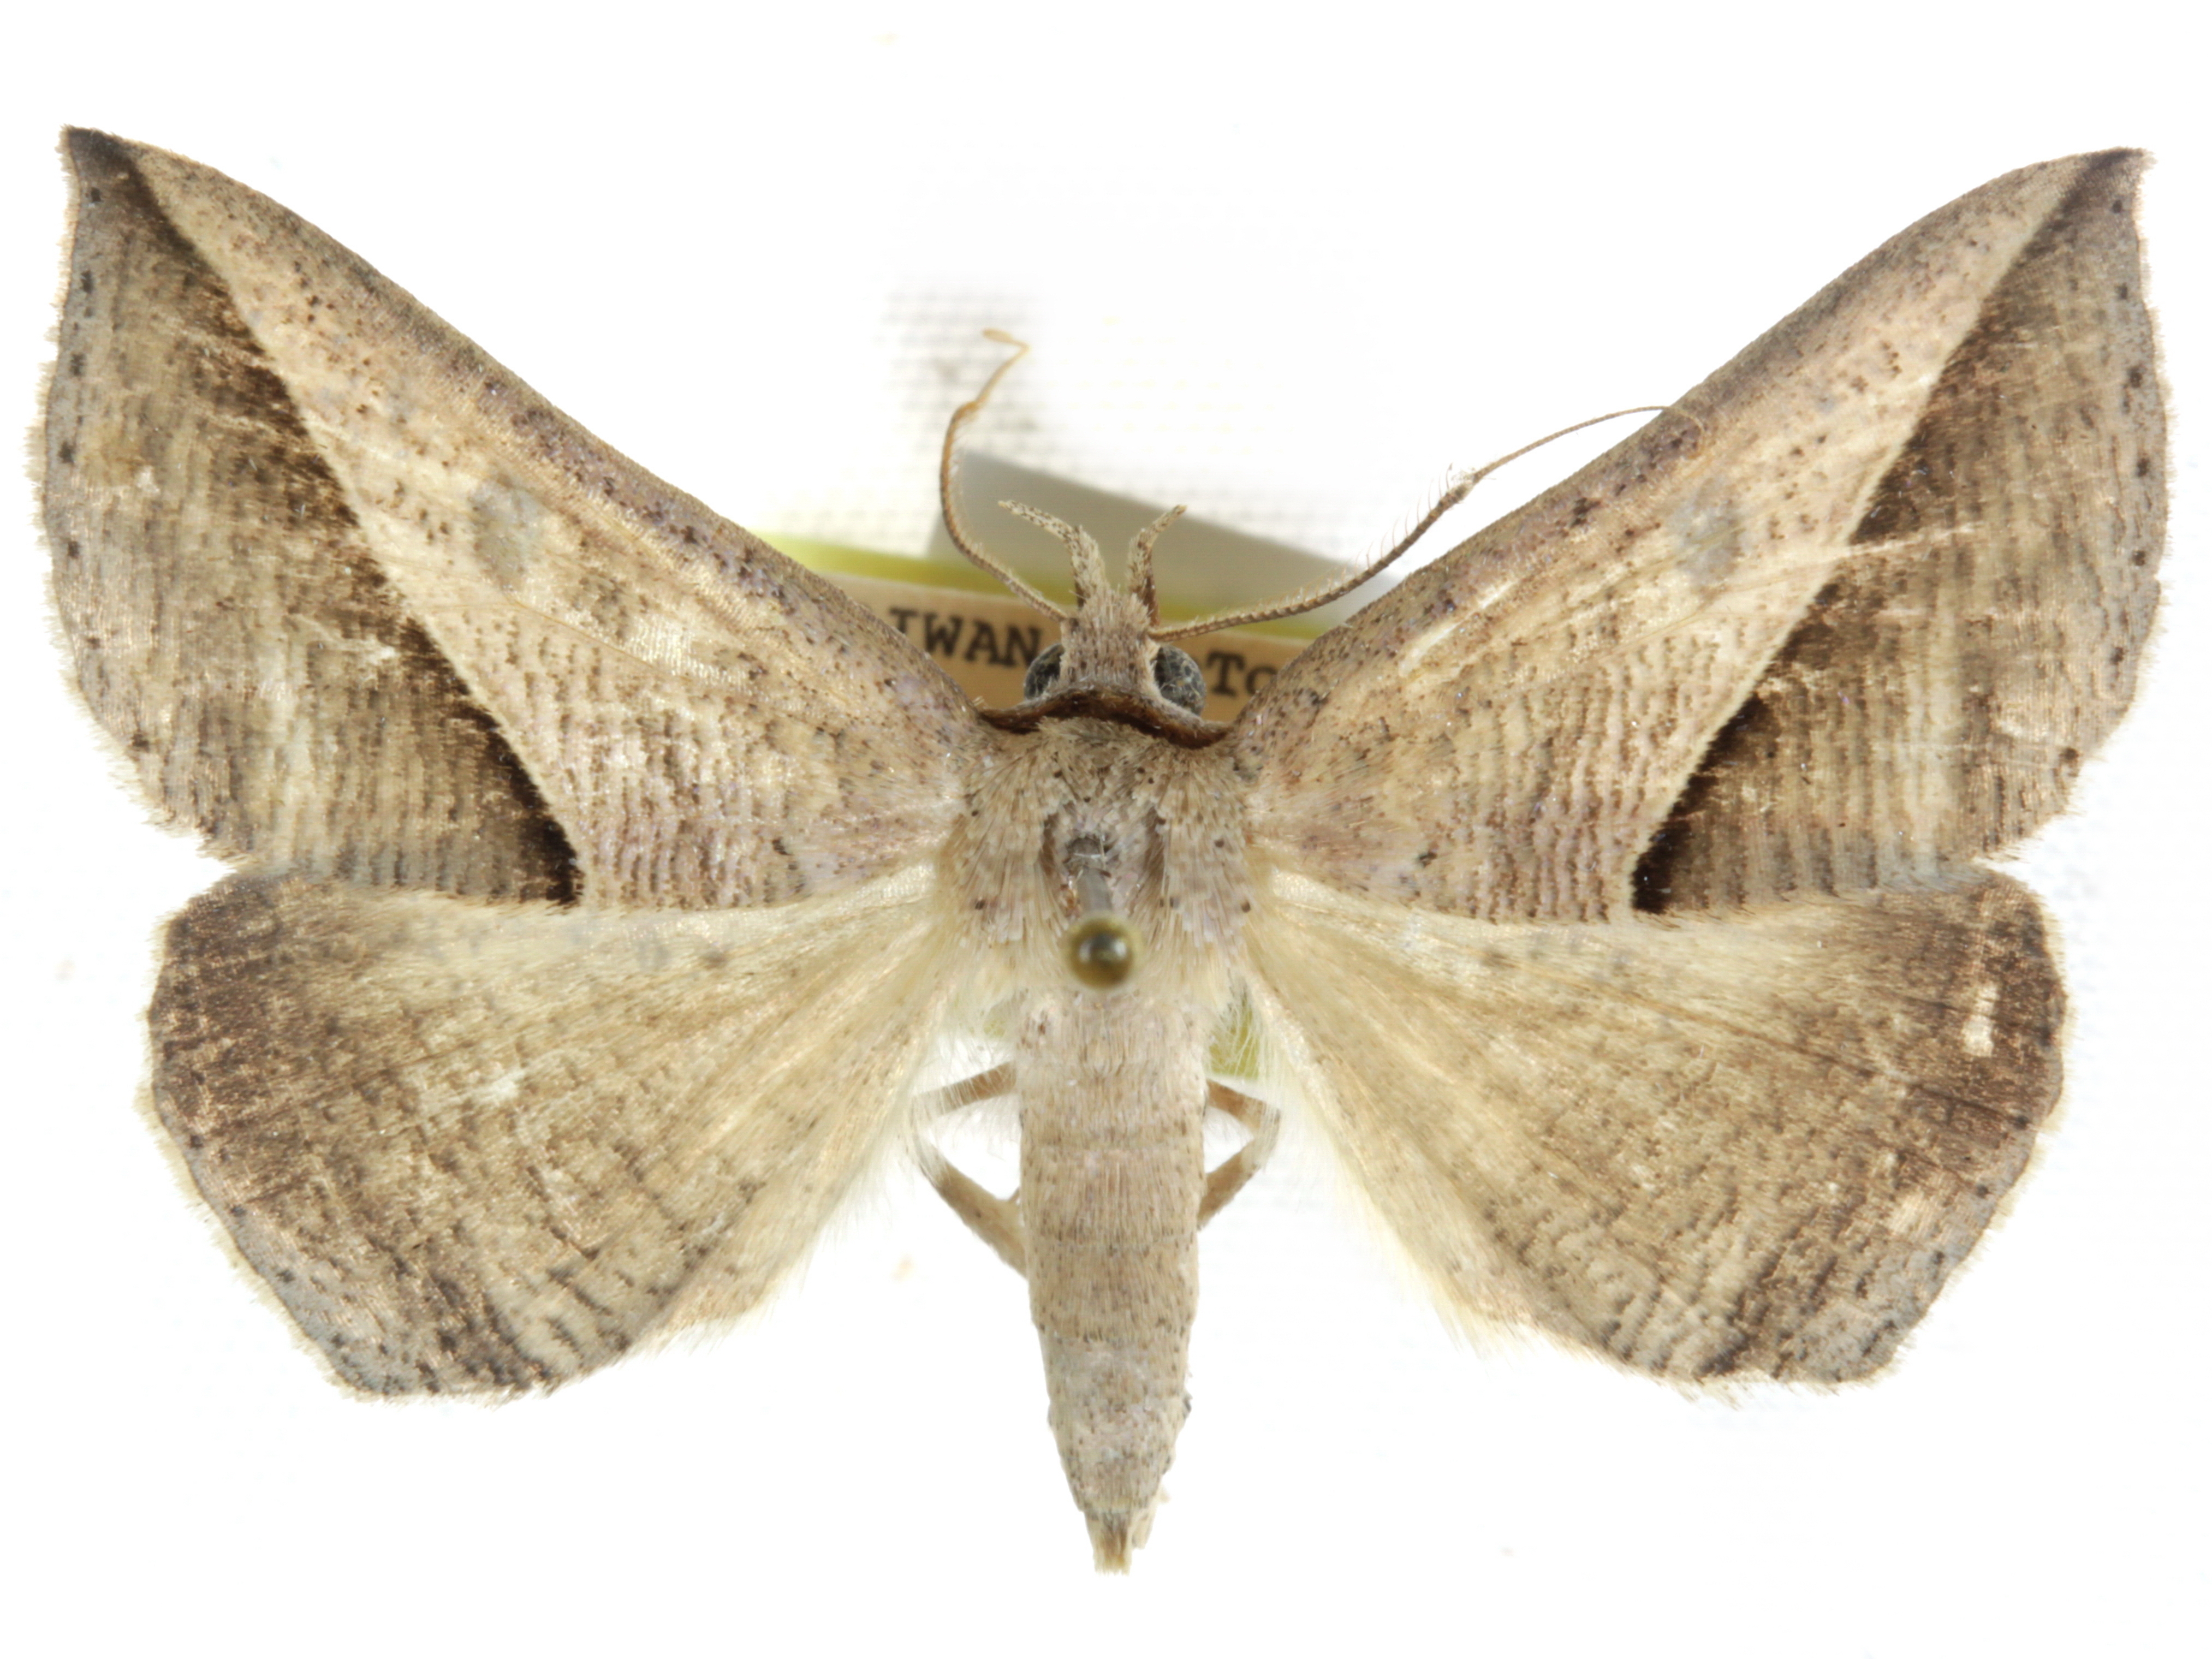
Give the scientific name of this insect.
Dierna strigata
